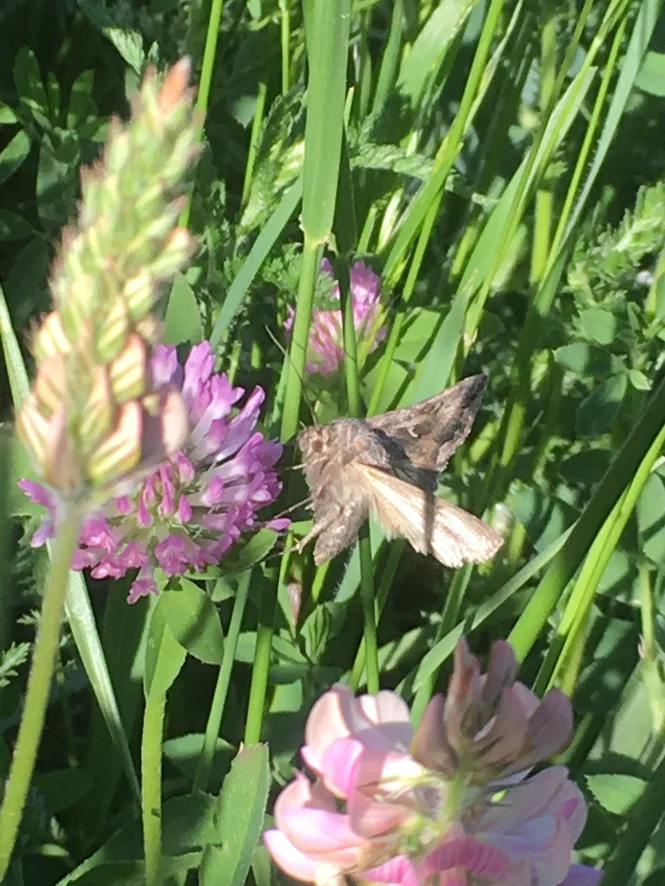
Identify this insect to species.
Autographa gamma
